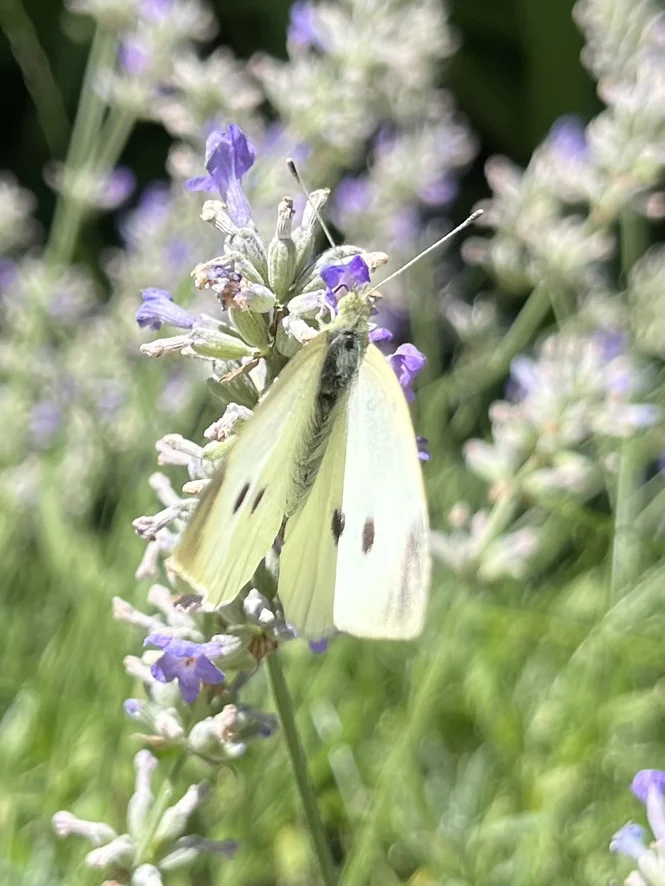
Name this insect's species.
Pieris rapae
